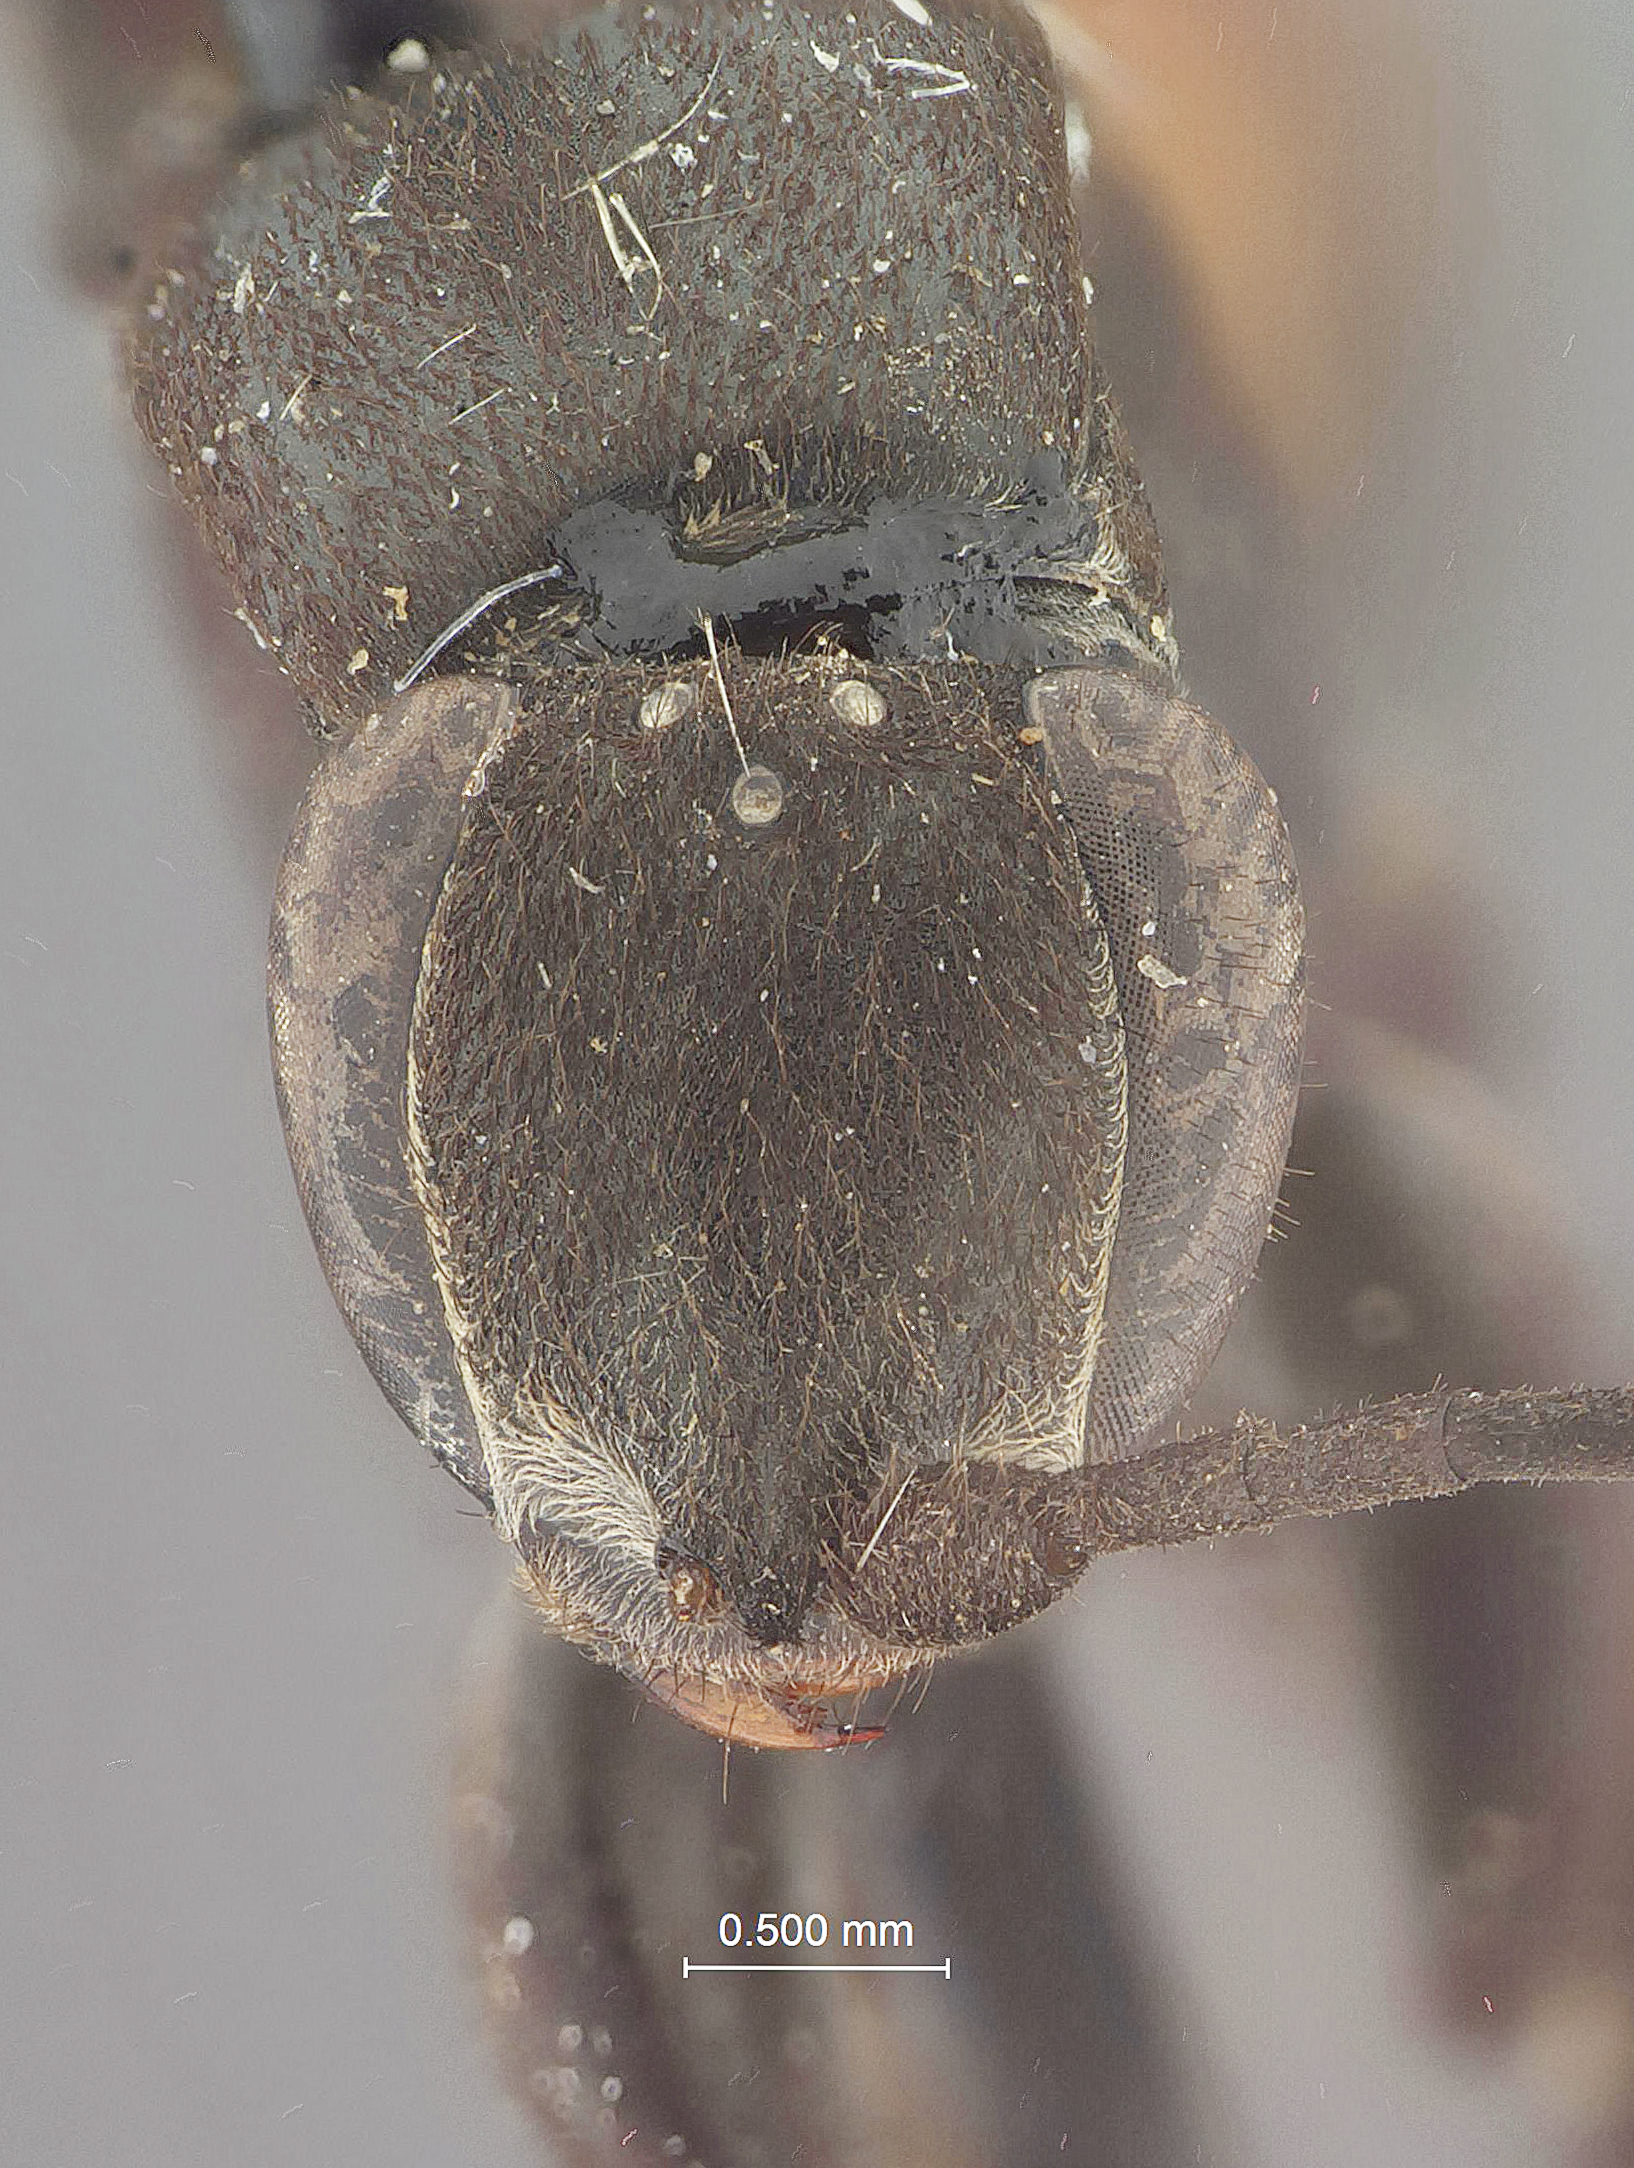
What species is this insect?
Notoplaniceps prolixa
